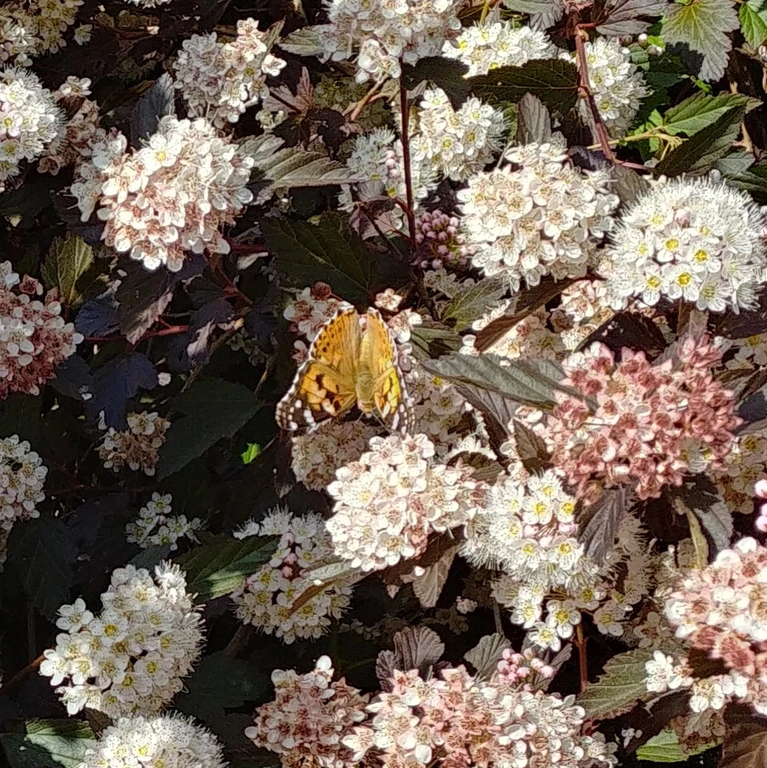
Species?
Vanessa cardui
